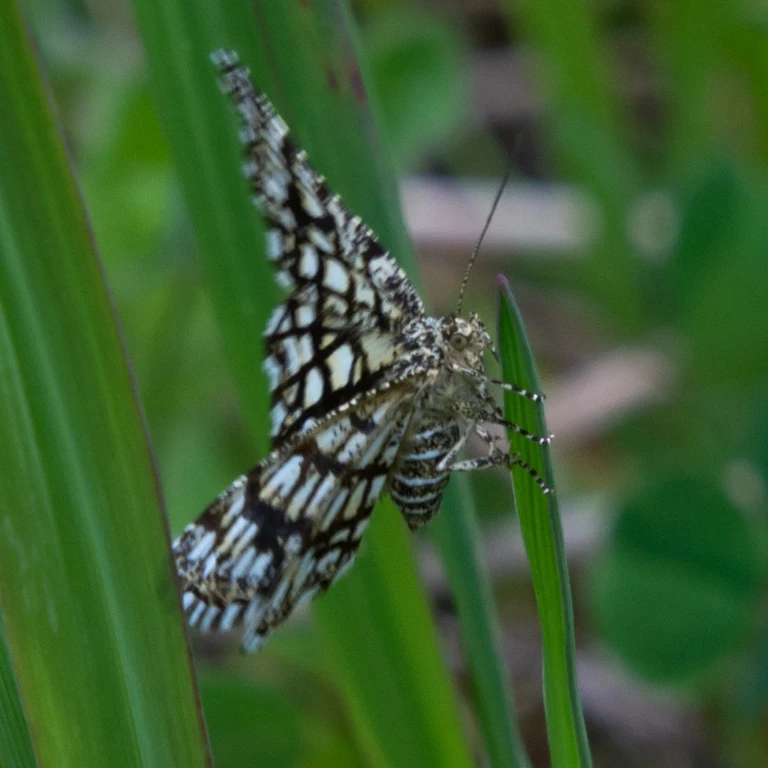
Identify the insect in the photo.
Chiasmia clathrata
